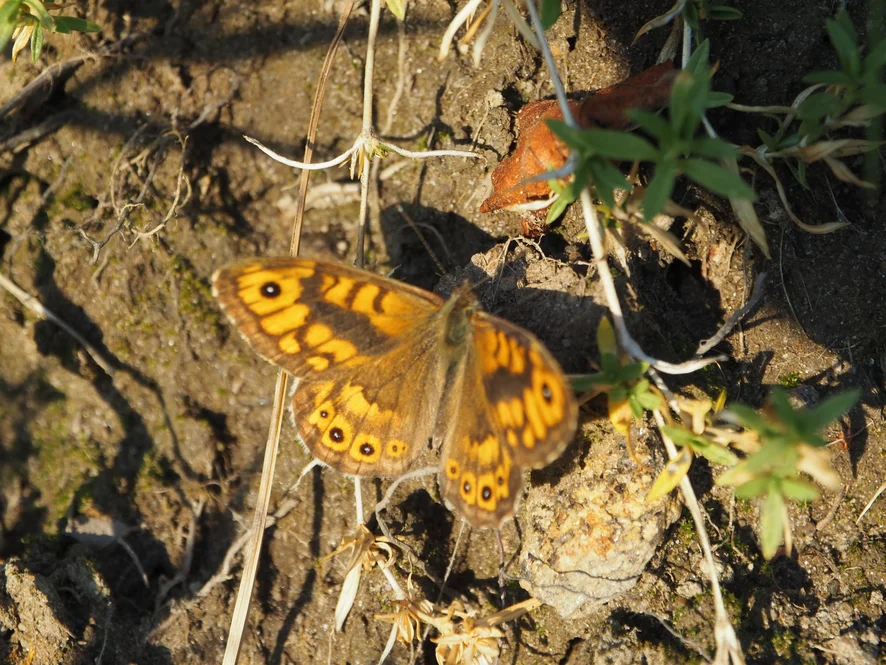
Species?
Lasiommata megera (also Pararge megera)
